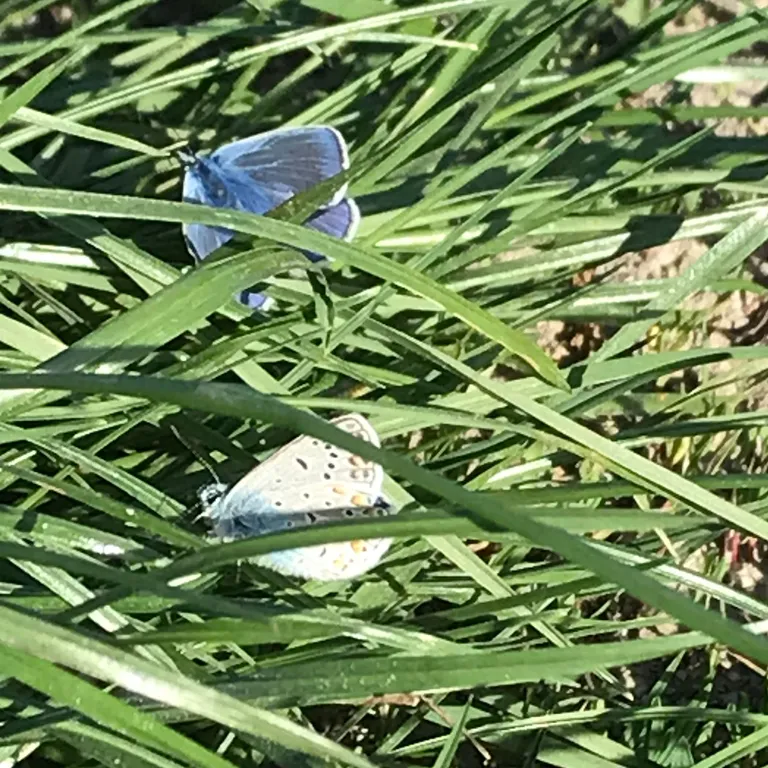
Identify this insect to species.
Polyommatus icarus
